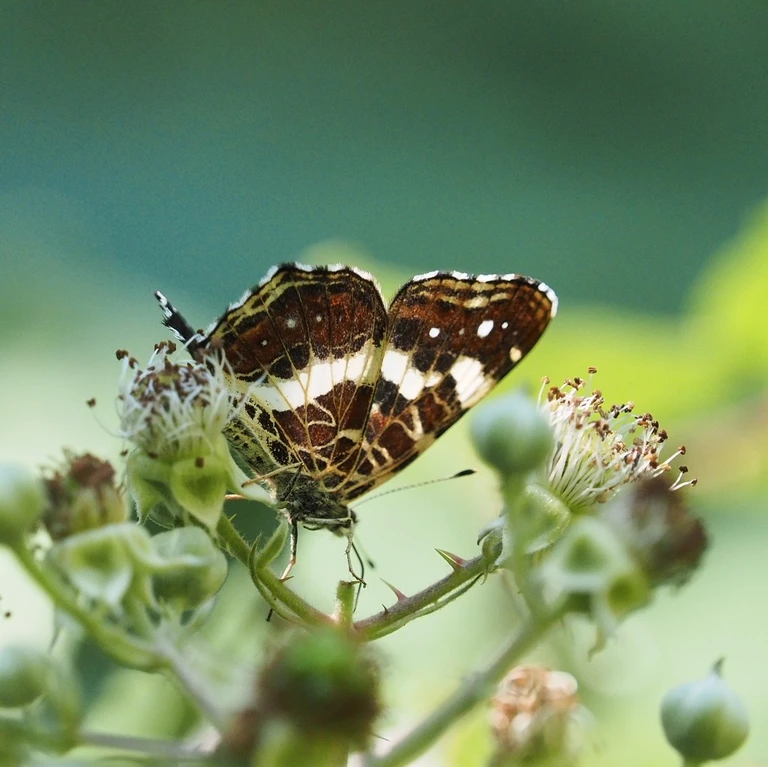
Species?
Araschnia levana
